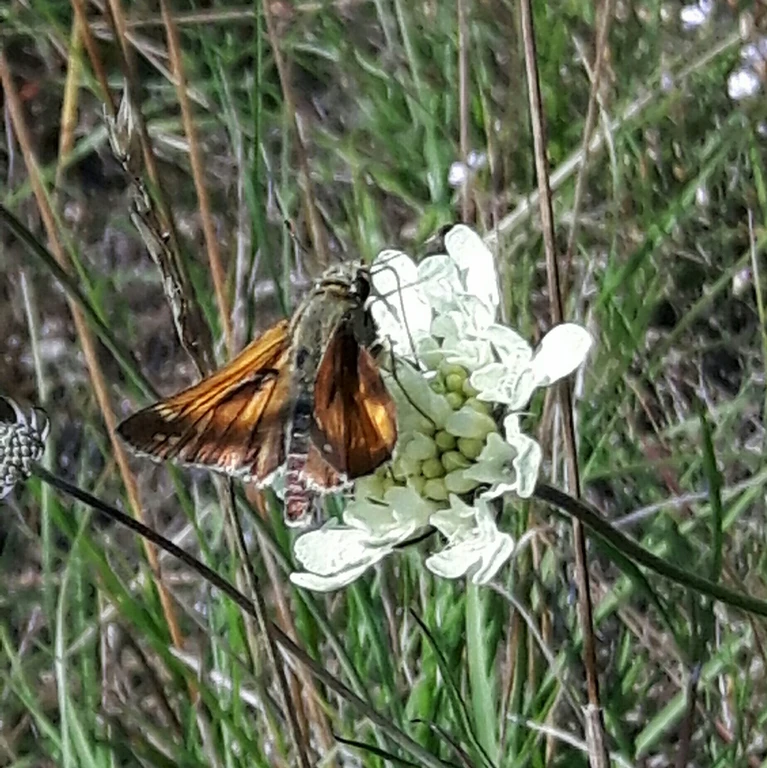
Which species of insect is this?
Hesperia comma
